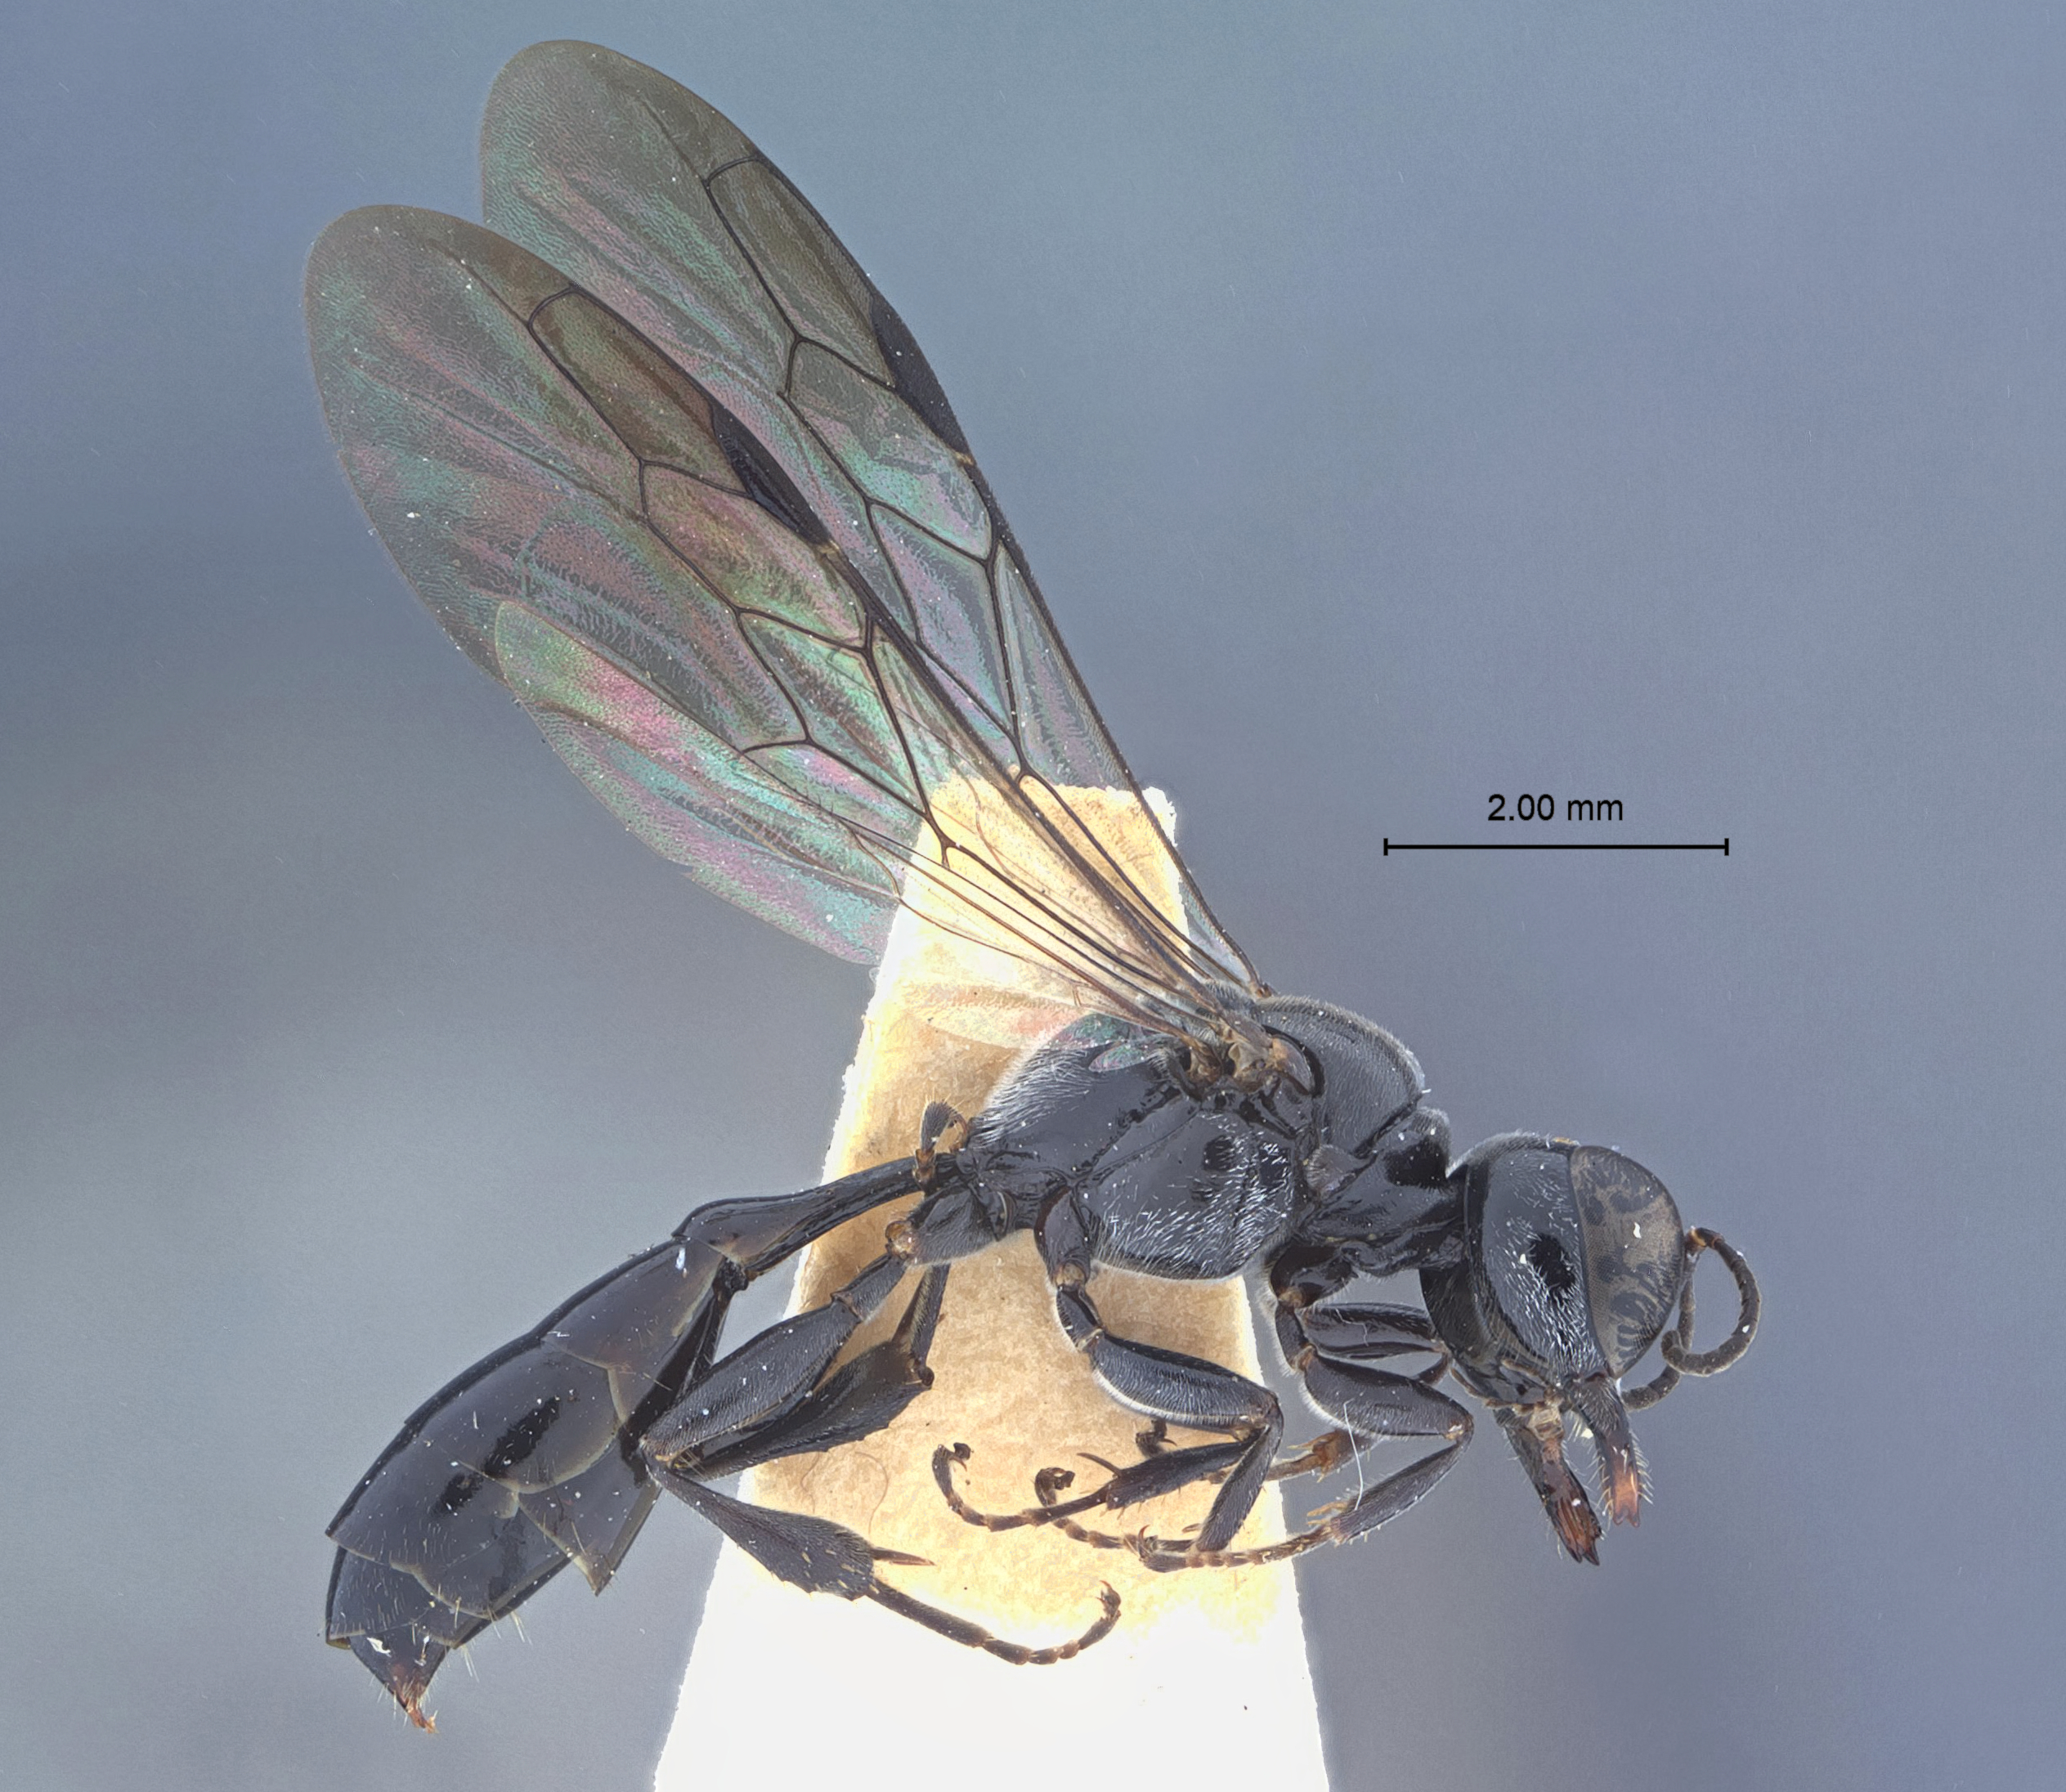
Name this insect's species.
Crossocerus alticola
